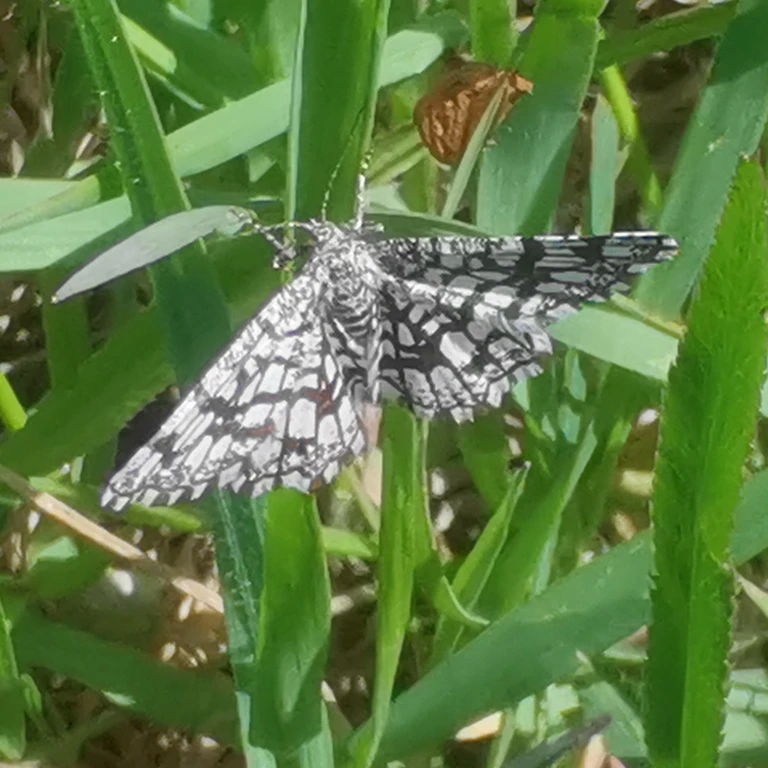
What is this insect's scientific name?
Chiasmia clathrata
